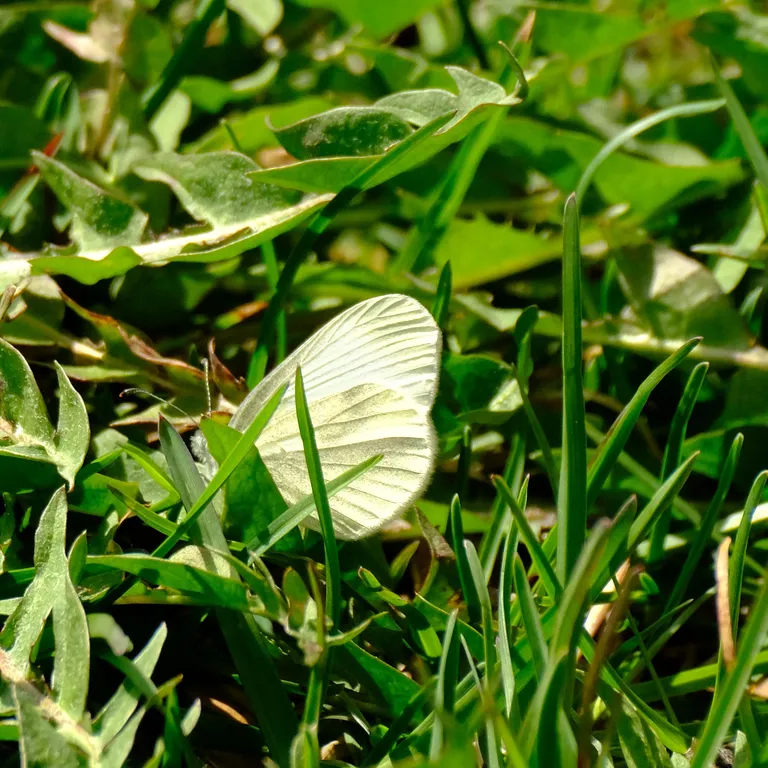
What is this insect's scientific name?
Leptidea sinapis/juvernica
